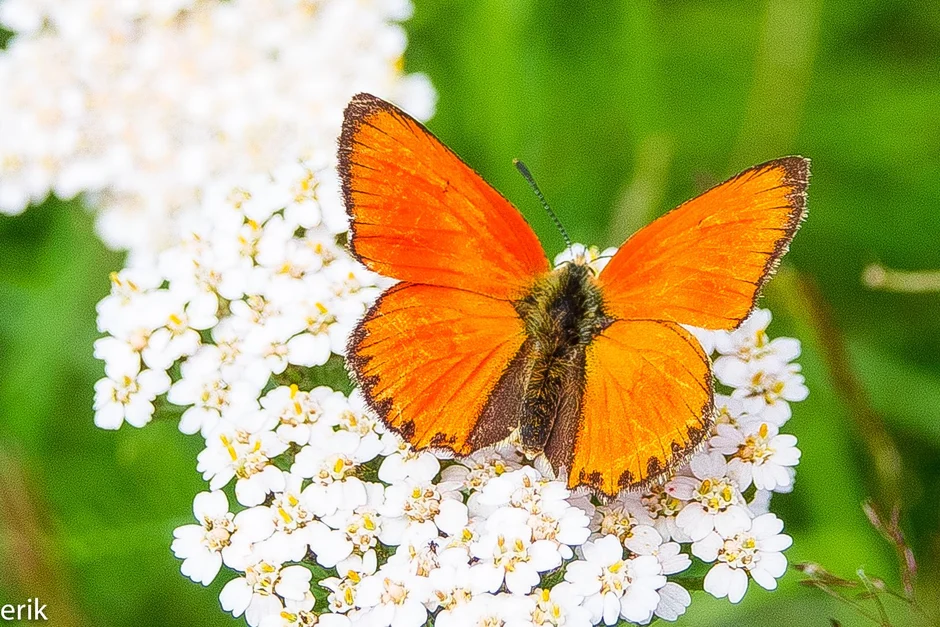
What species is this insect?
Lycaena virgaureae
